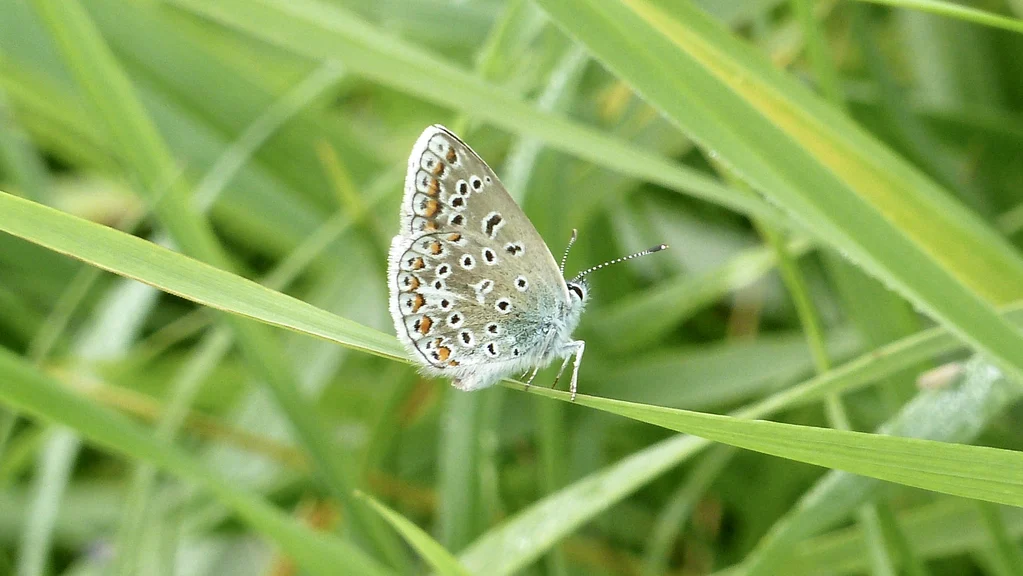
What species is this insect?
Polyommatus icarus
